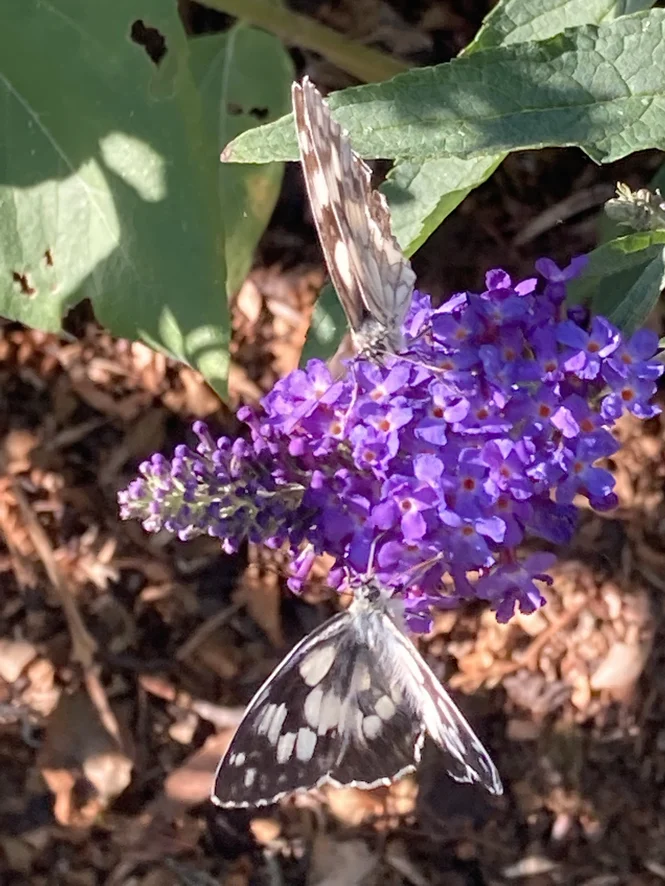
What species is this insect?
Melanargia galathea
